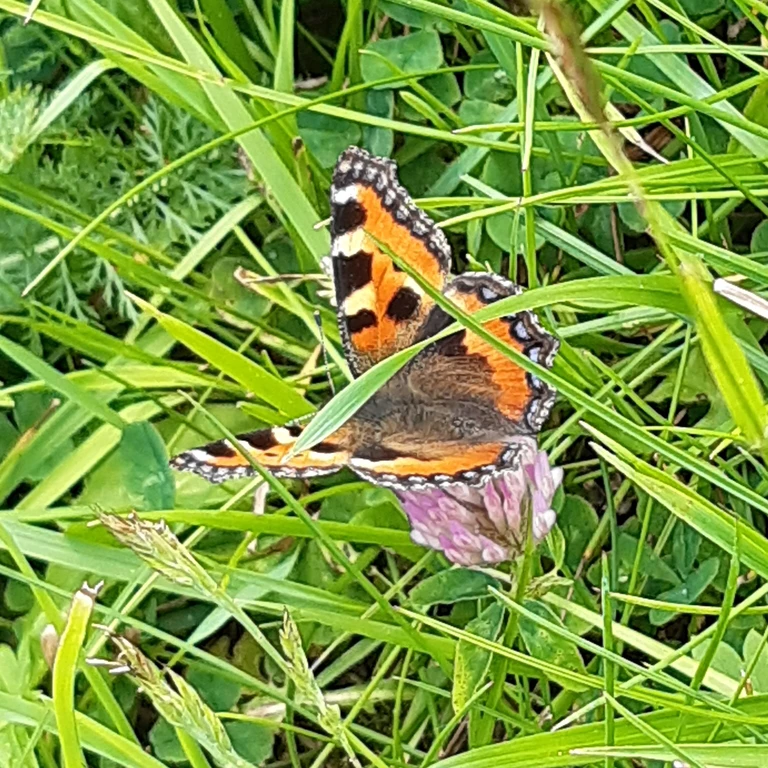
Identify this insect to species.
Aglais urticae
